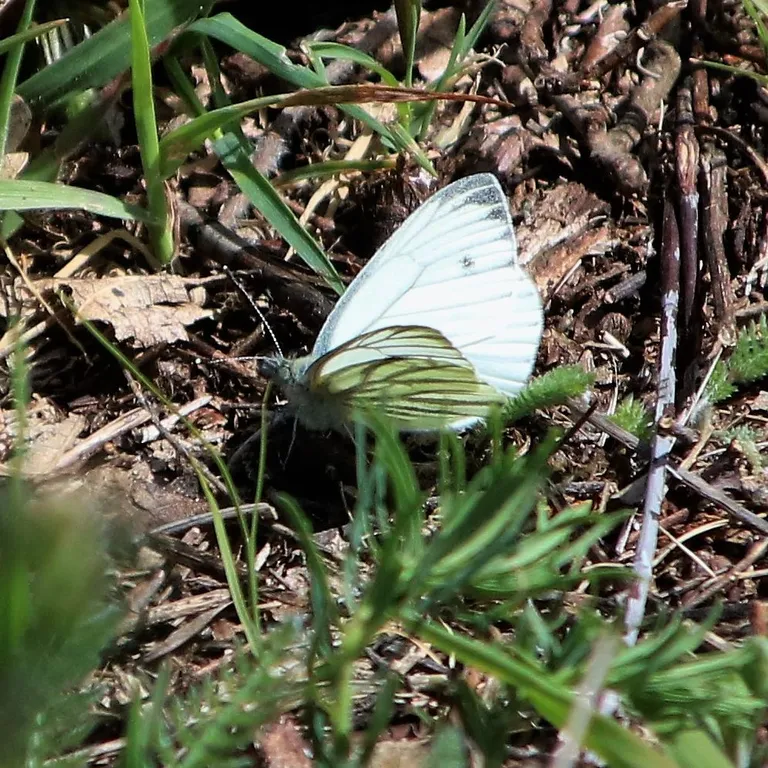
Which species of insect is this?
Pieris napi
